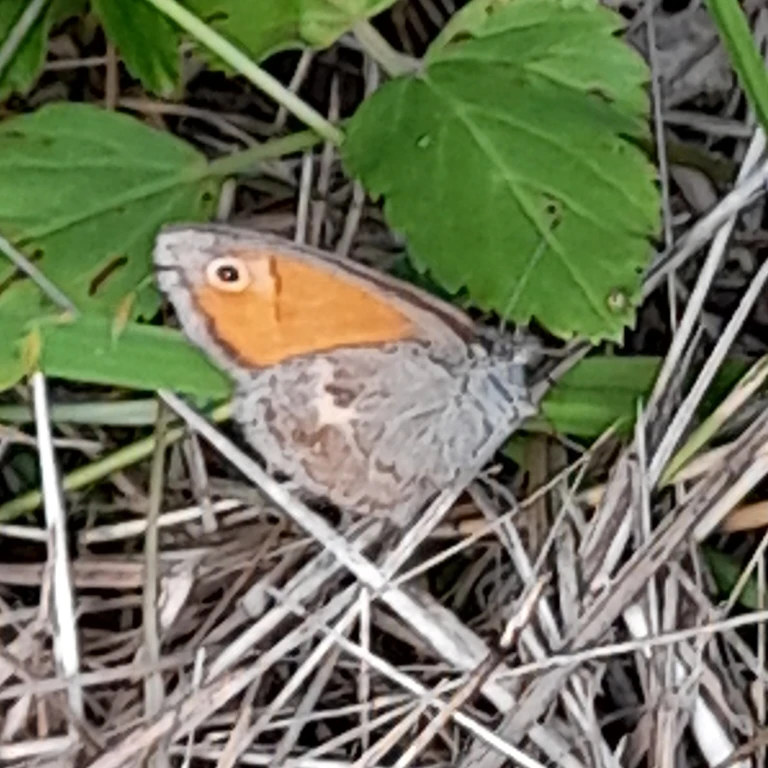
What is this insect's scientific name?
Coenonympha pamphilus
